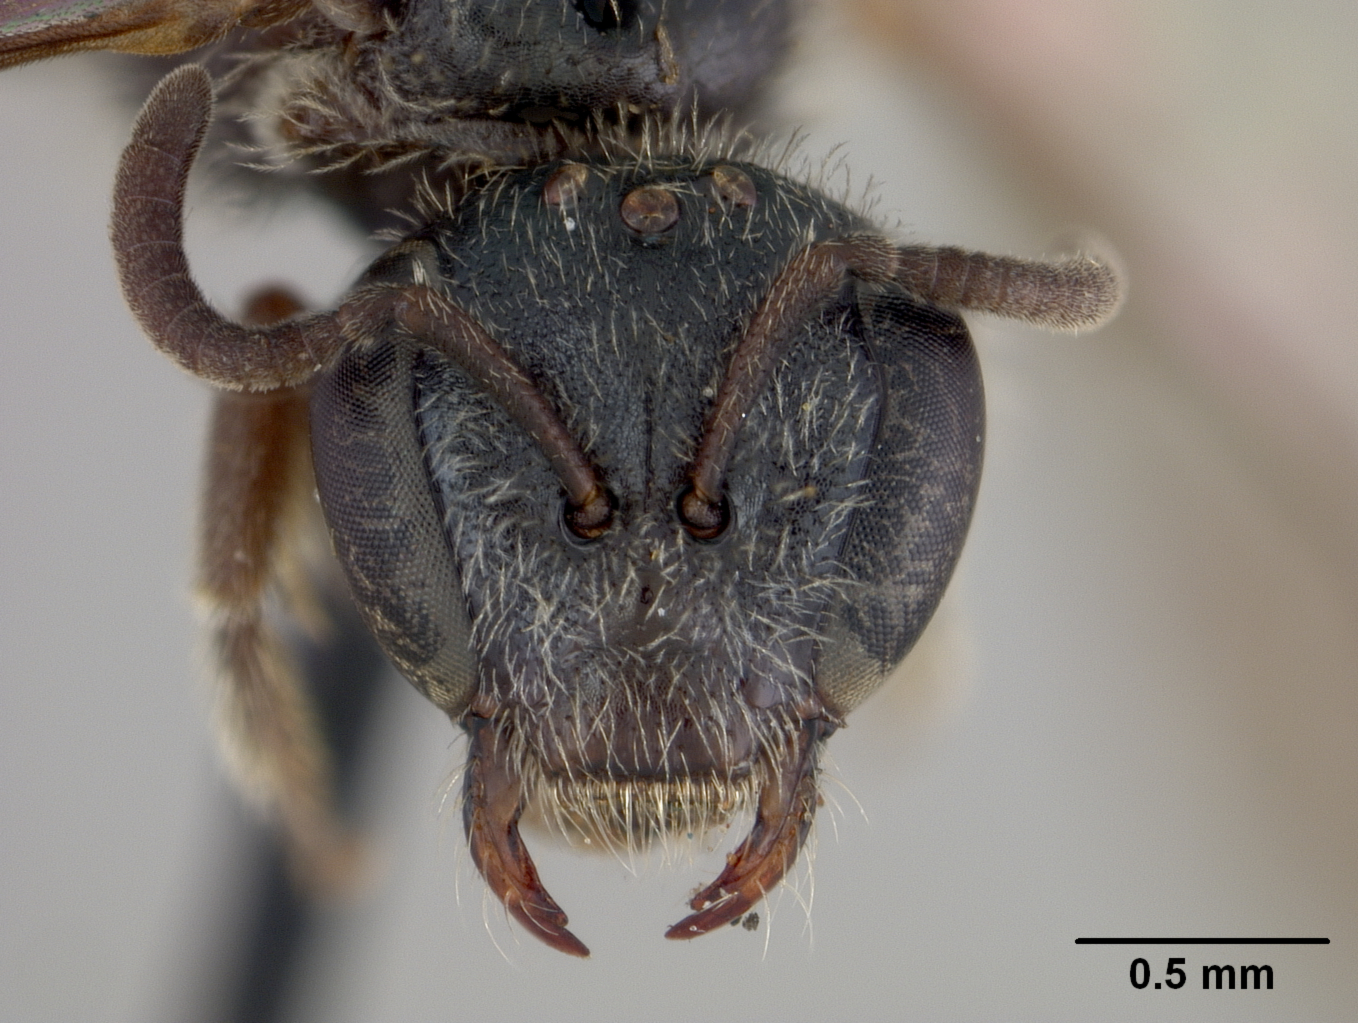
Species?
Halictus burnupi
